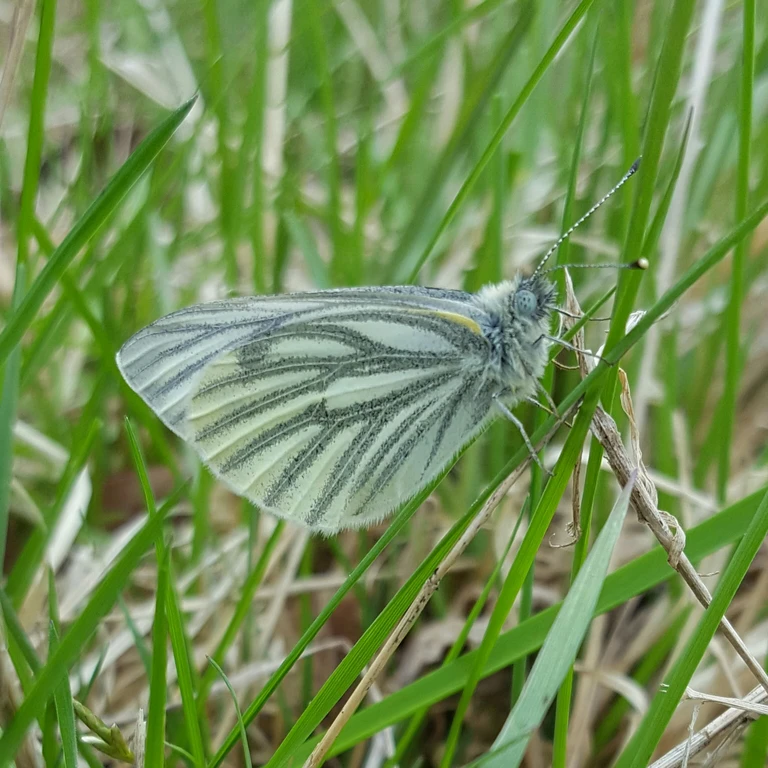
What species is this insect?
Pieris napi
